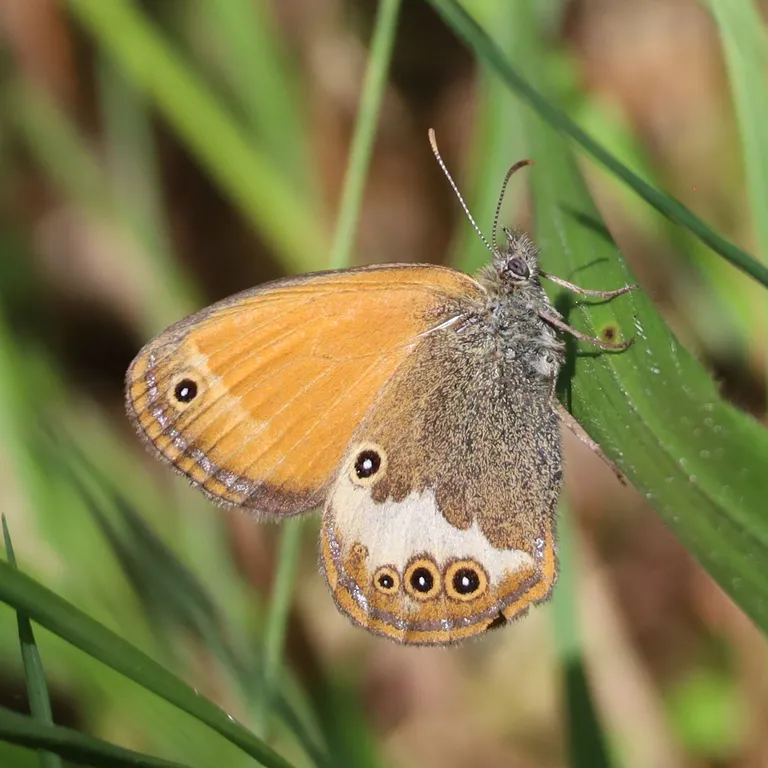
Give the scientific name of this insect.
Coenonympha arcania
